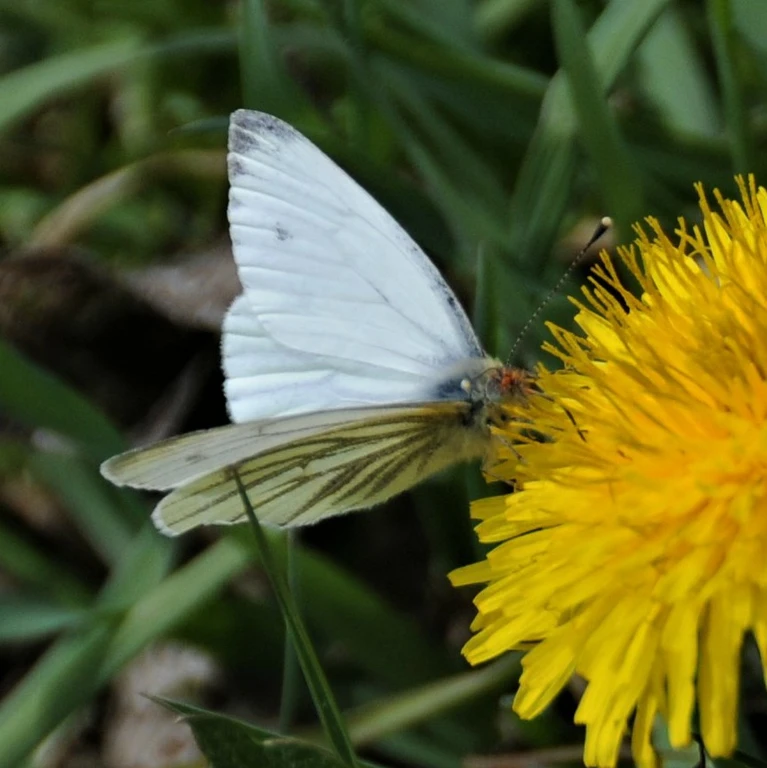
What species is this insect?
Pieris napi
